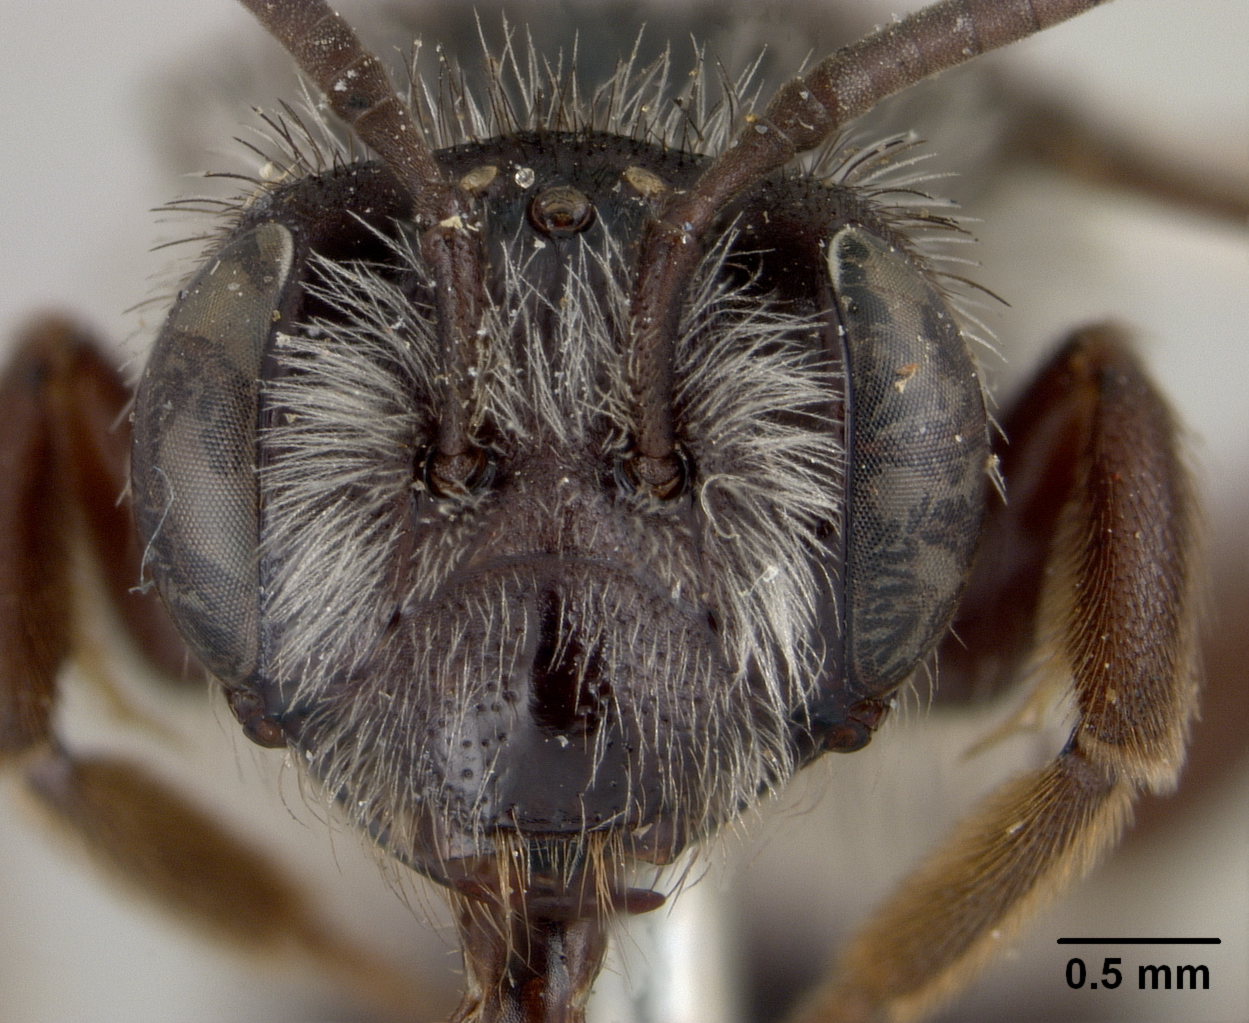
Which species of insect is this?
Andrena peckhami
